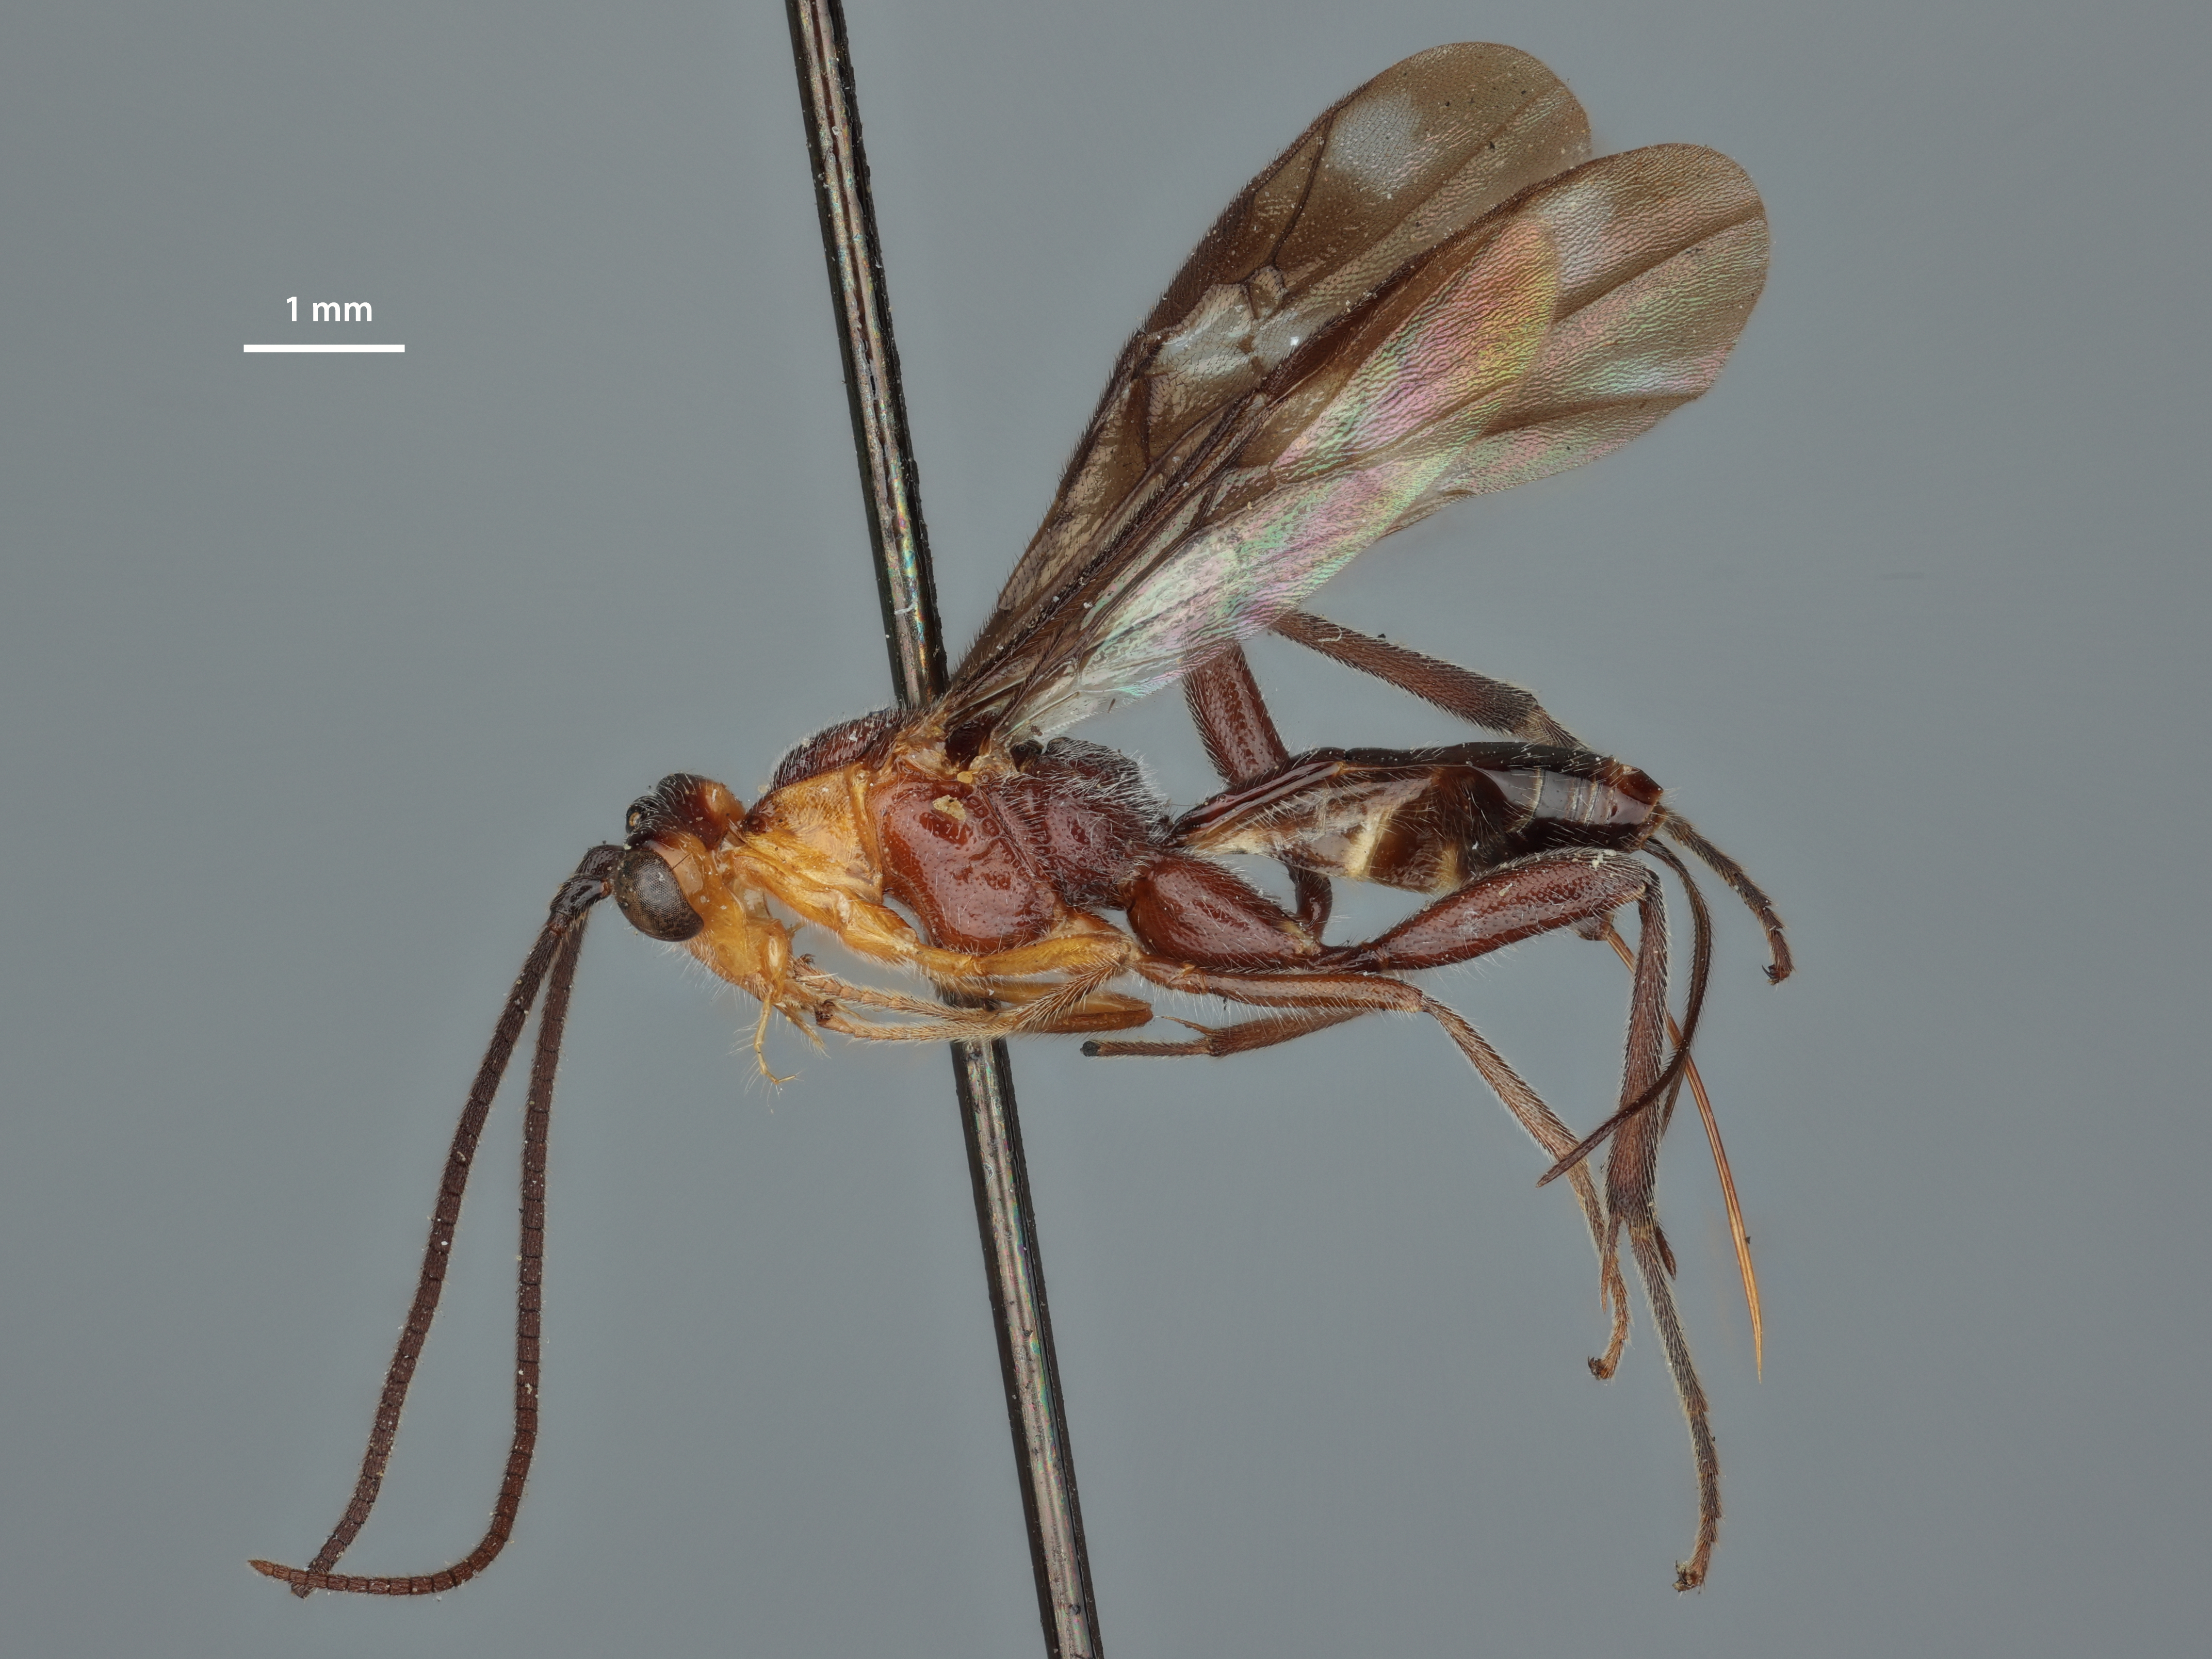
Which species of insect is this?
Cremnops collaris
